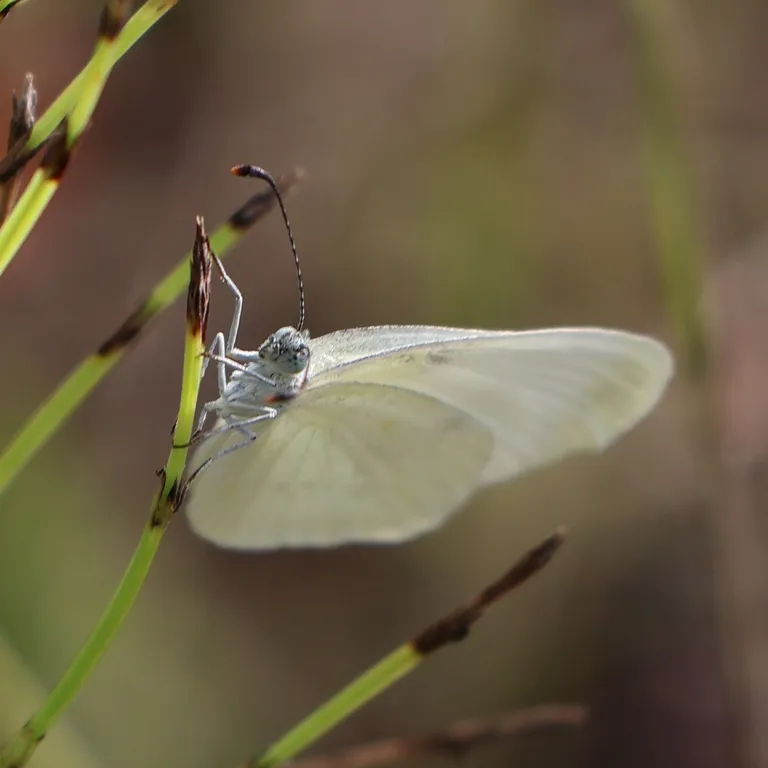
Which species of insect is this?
Leptidea sinapis/juvernica
